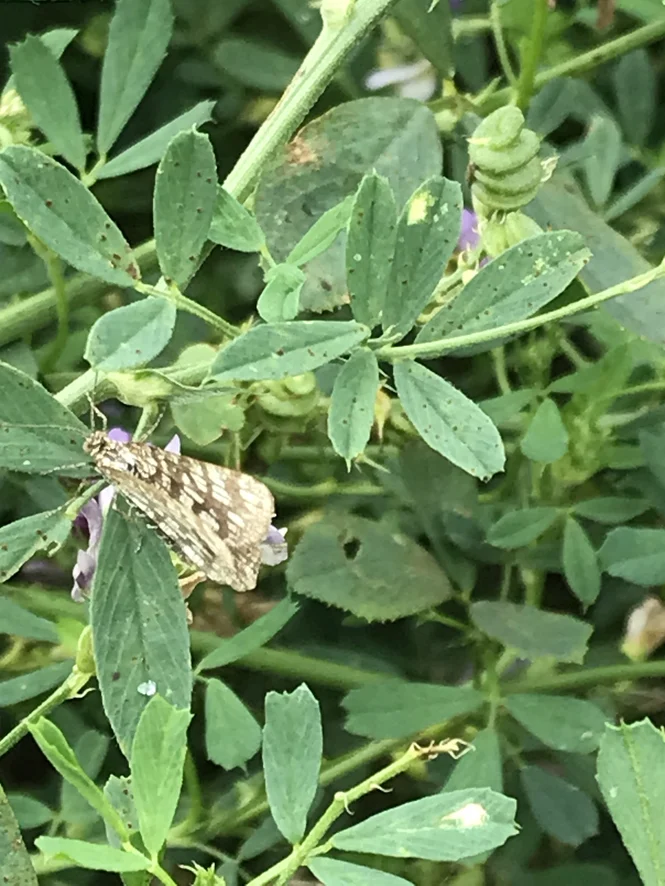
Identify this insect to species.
Chiasmia clathrata
